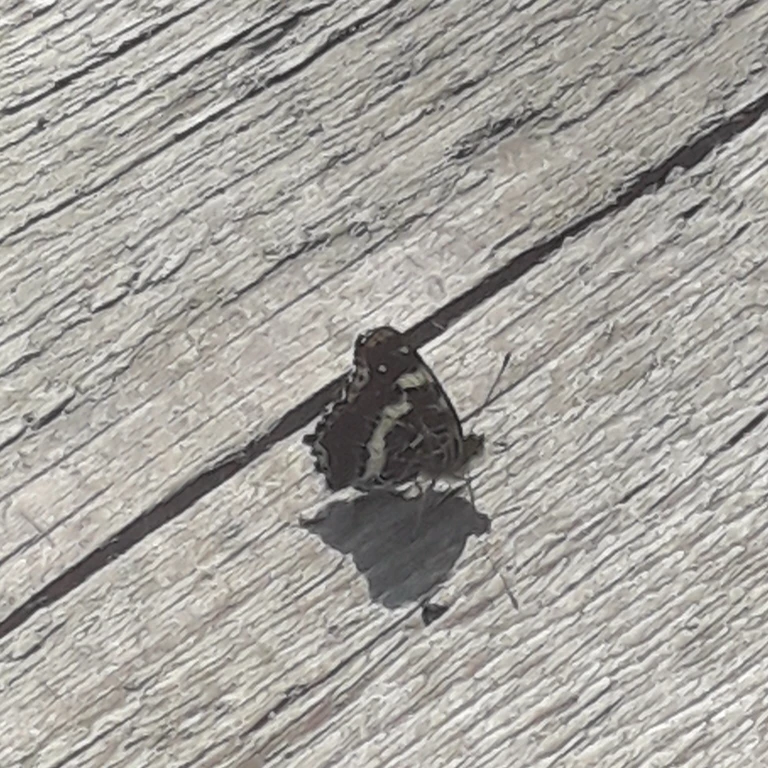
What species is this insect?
Araschnia levana
